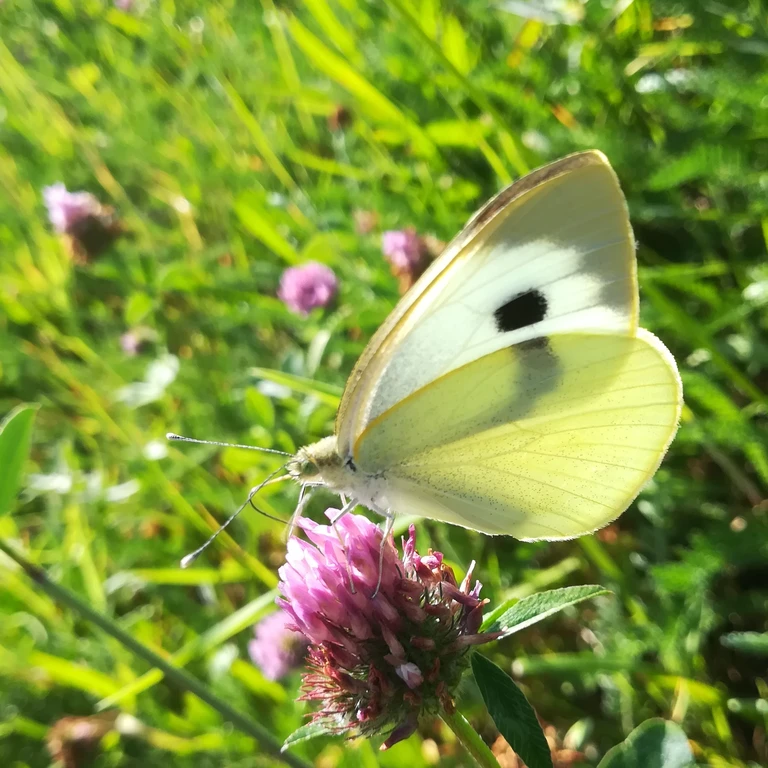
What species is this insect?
Pieris brassicae
